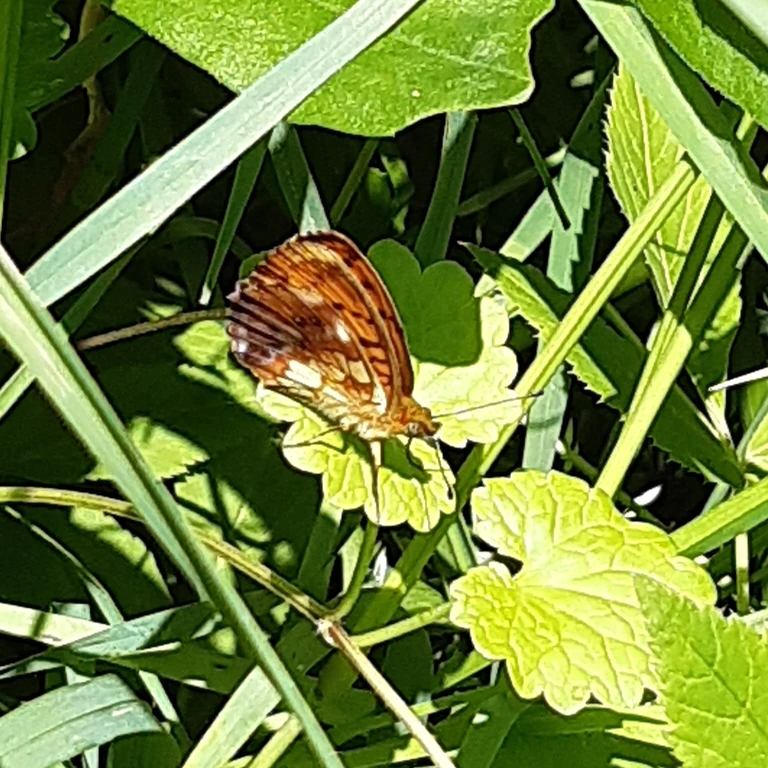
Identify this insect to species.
Brenthis daphne
